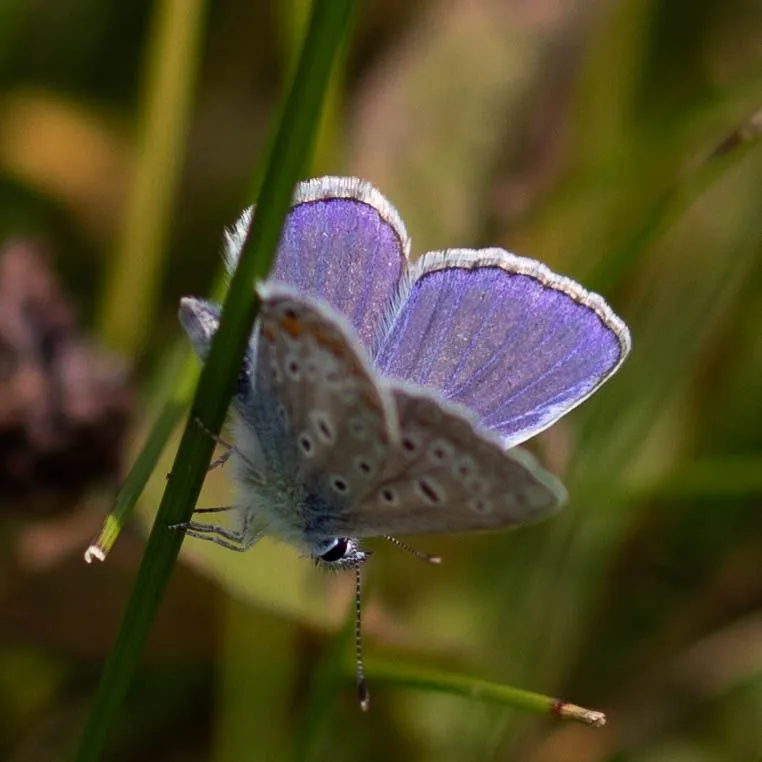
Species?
Polyommatus icarus
